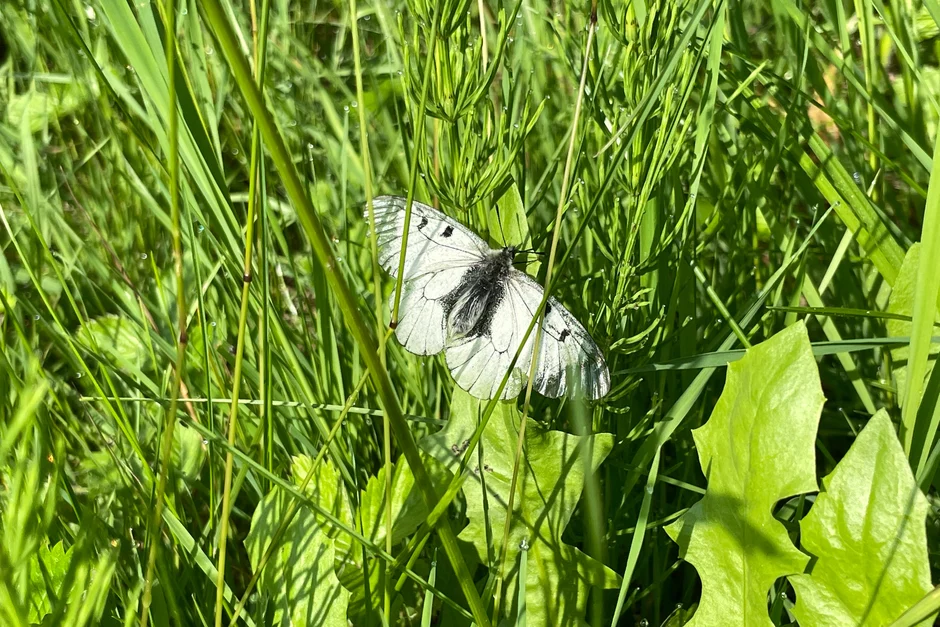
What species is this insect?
Parnassius mnemosyne
